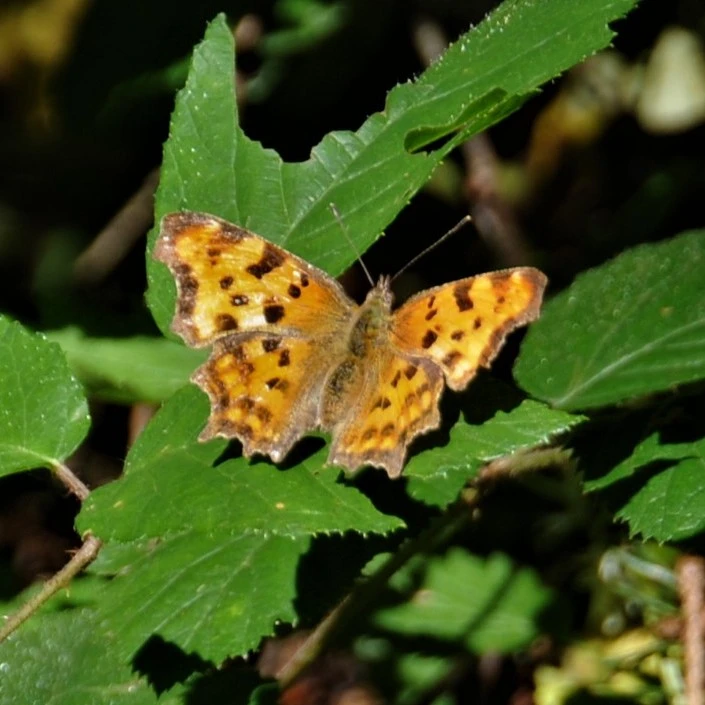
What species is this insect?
Polygonia c-album
